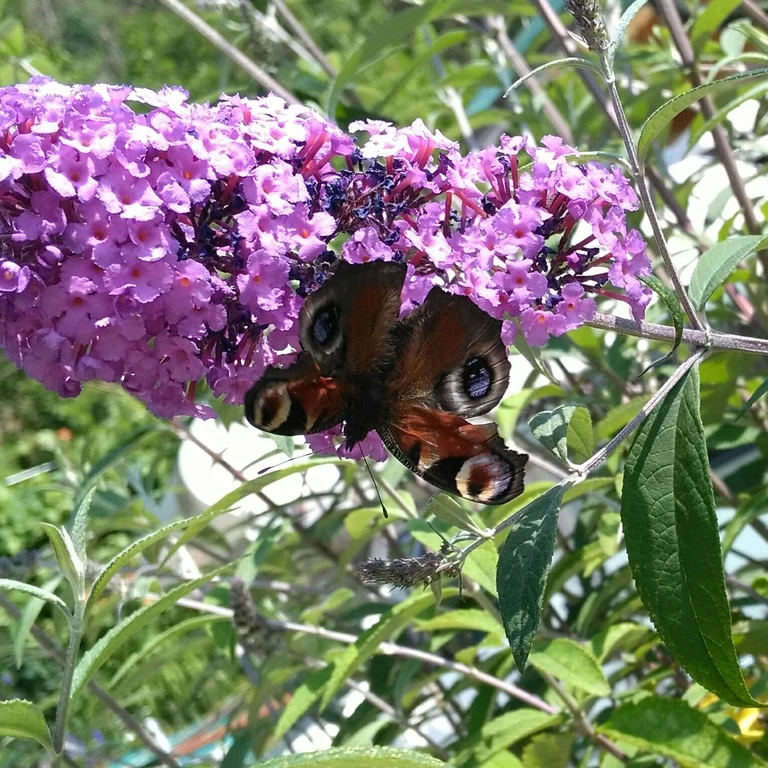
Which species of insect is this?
Aglais io
